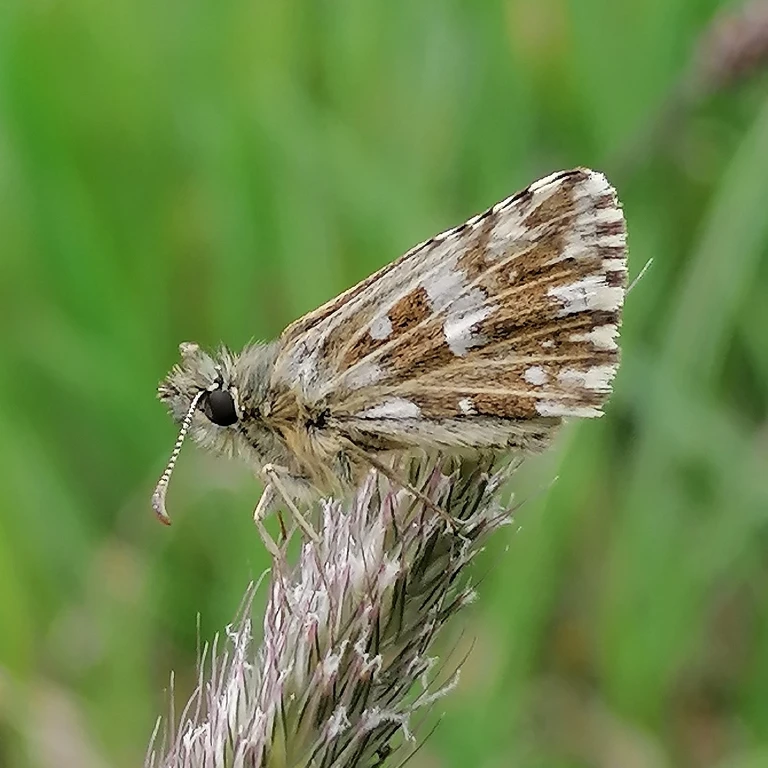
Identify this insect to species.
Pyrgus malvae
